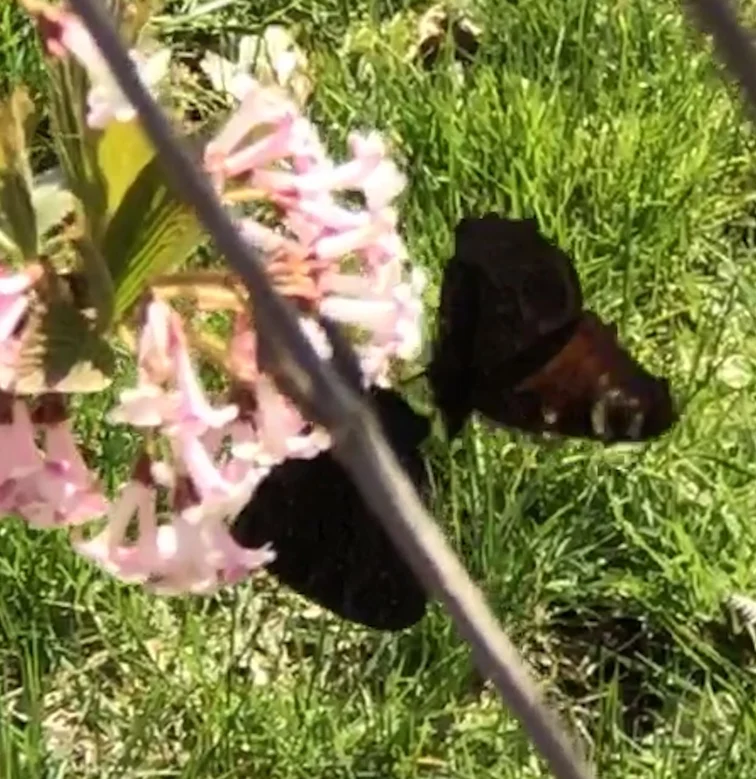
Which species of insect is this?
Aglais io
